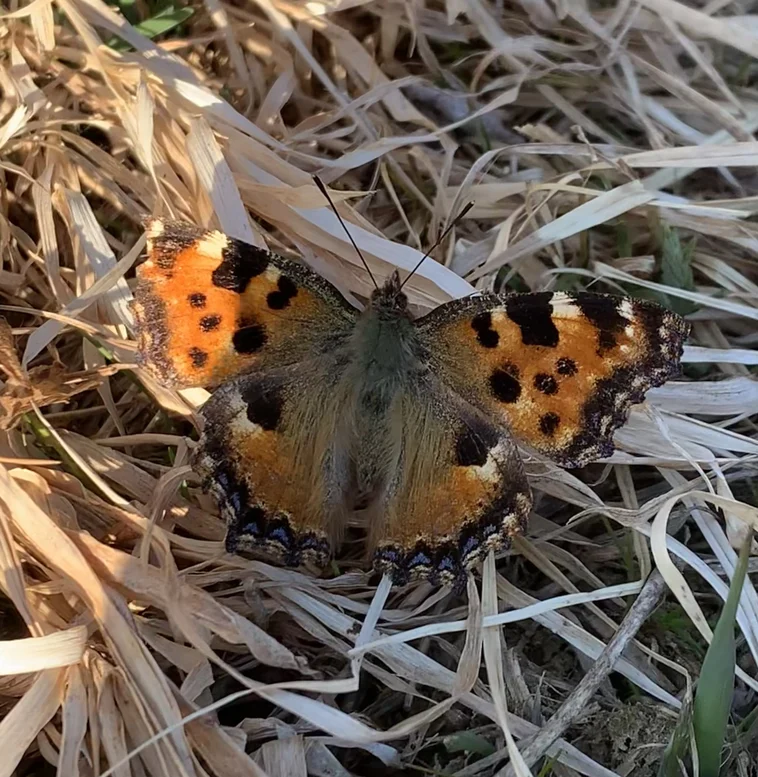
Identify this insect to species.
Nymphalis polychloros
